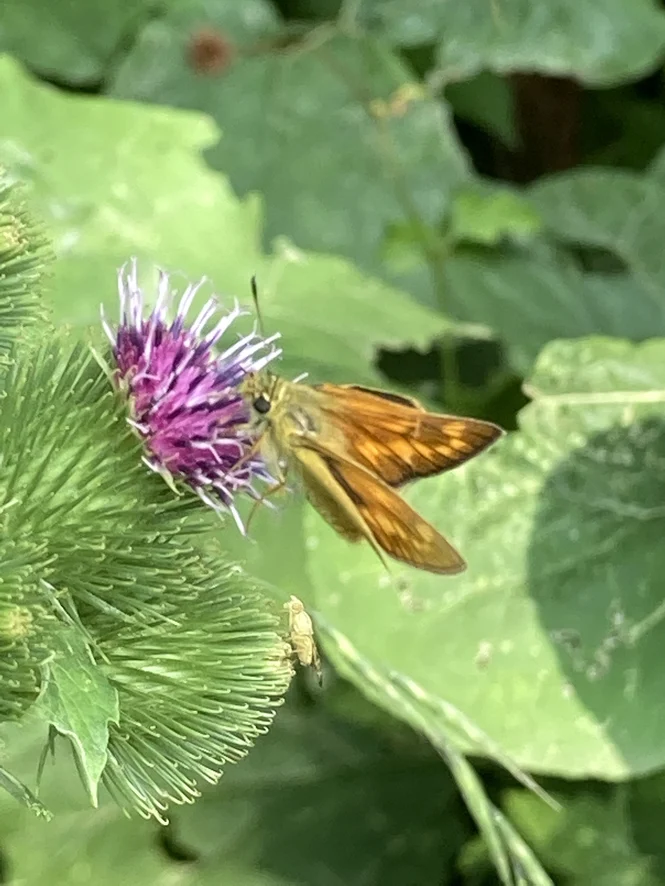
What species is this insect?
Ochlodes sylvanus (also Ochlodes venata)
